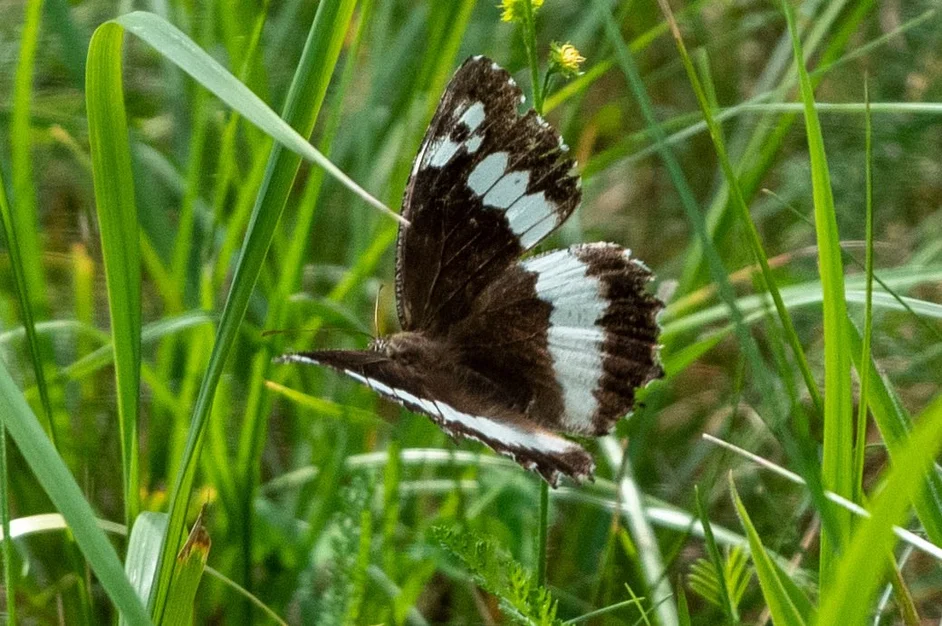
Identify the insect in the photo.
Brintesia circe
